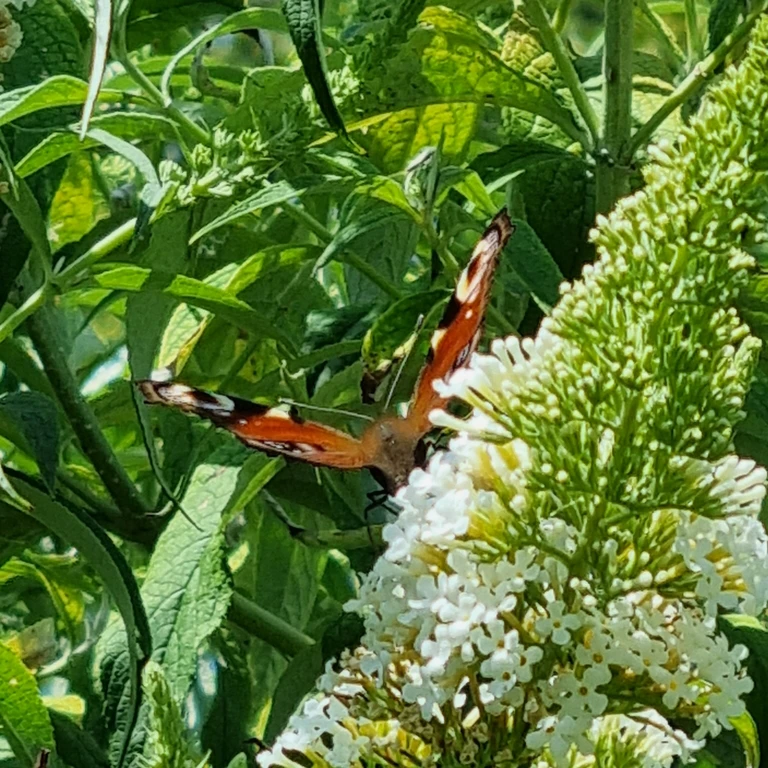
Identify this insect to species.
Aglais io
